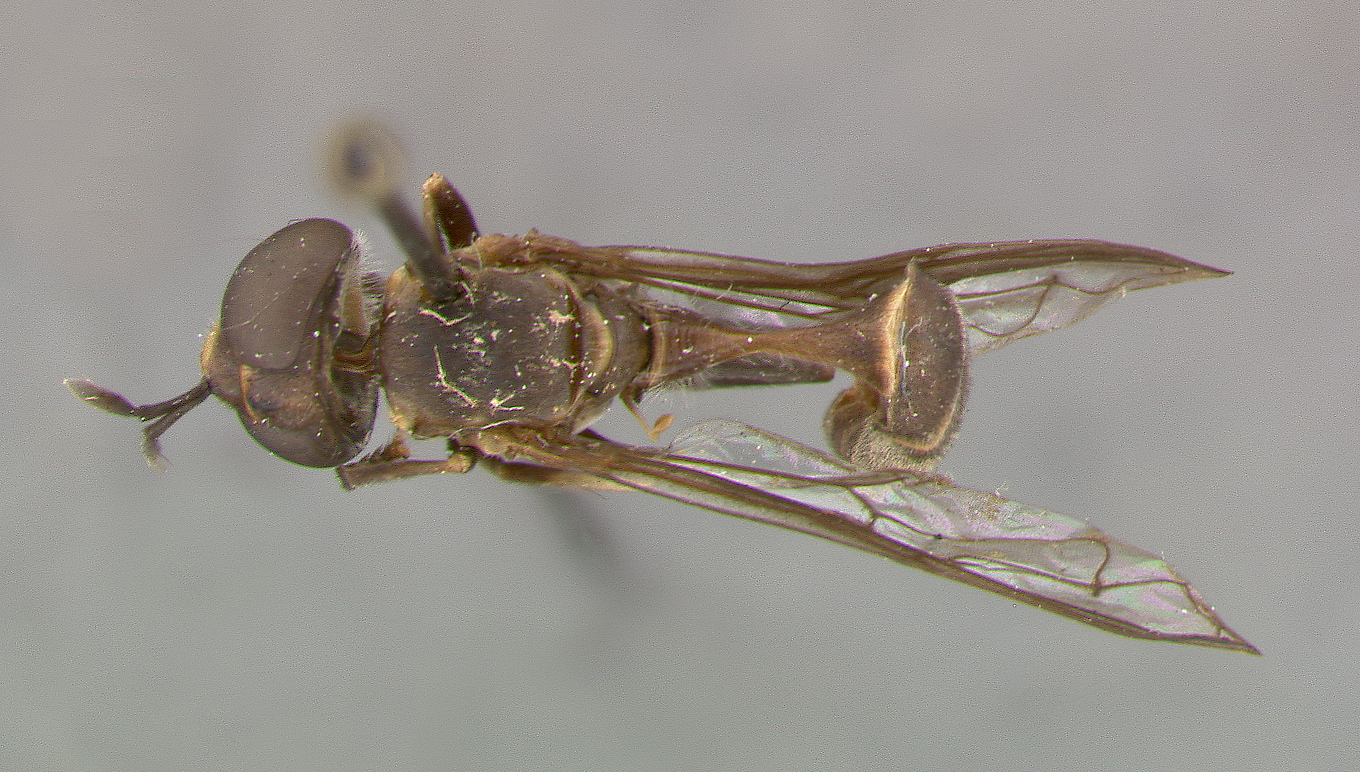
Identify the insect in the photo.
Mixogaster rarior
